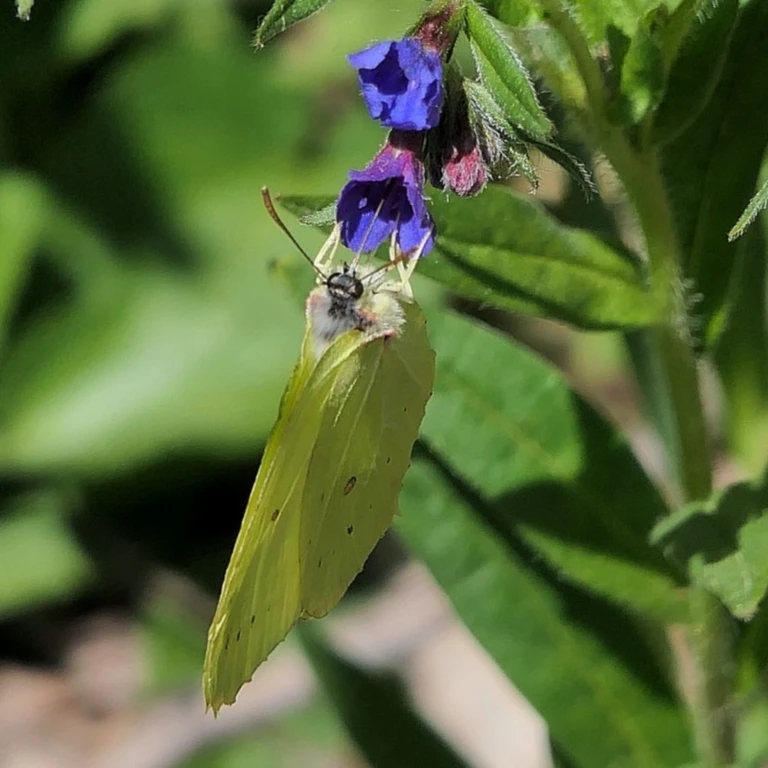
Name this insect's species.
Gonepteryx rhamni
